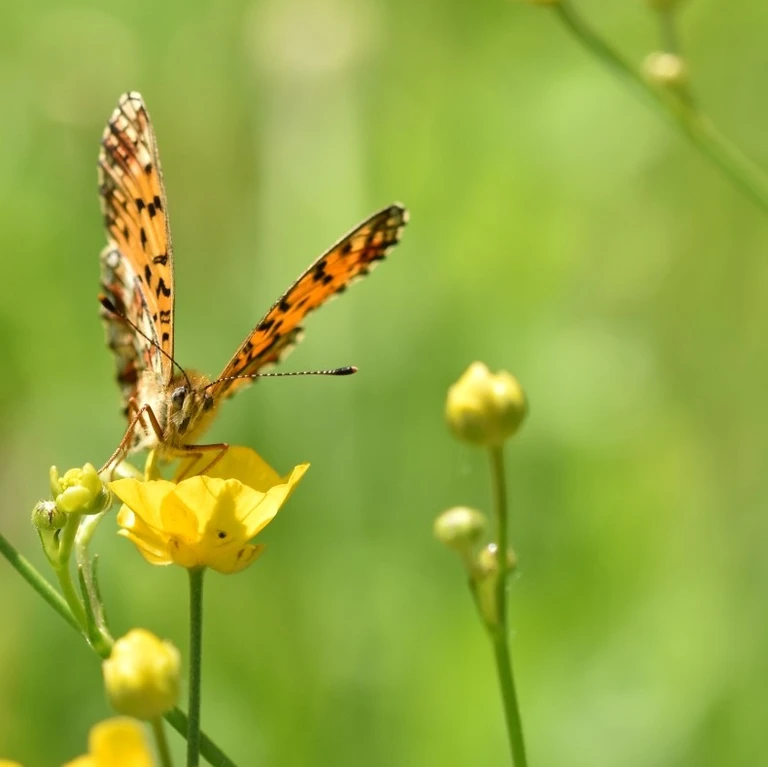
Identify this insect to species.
Boloria selene
